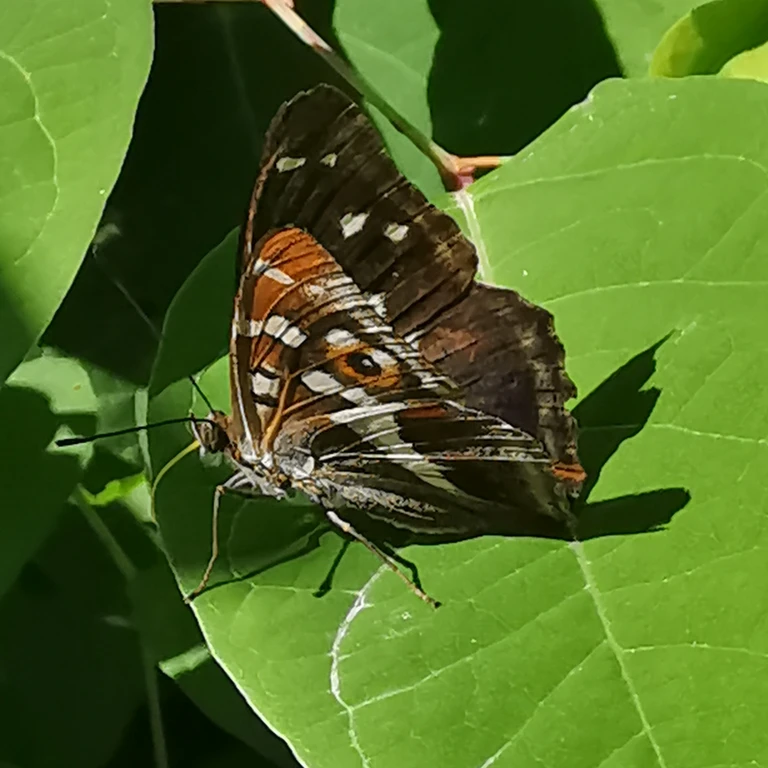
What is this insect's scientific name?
Apatura iris
